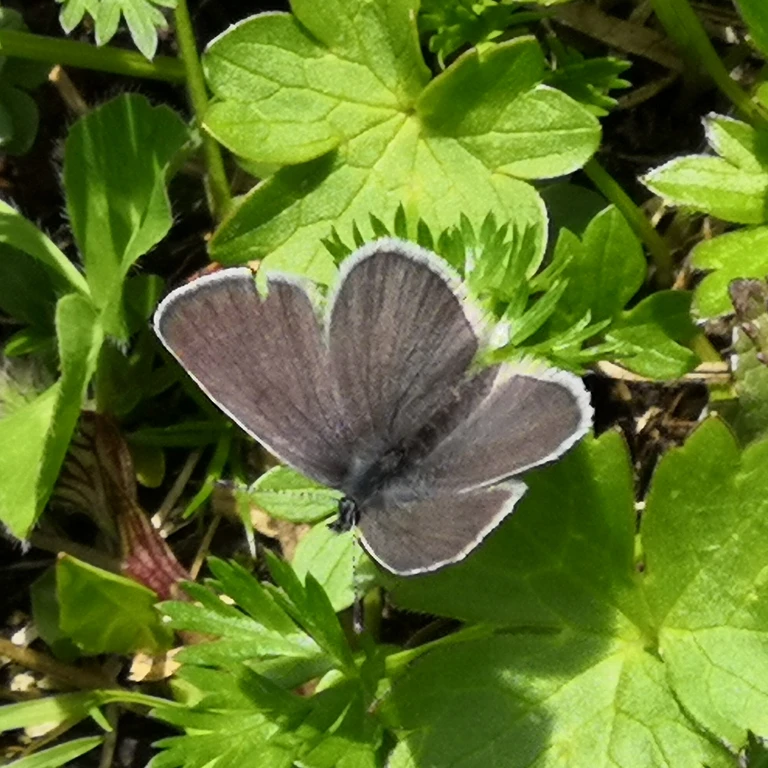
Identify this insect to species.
Cupido minimus
